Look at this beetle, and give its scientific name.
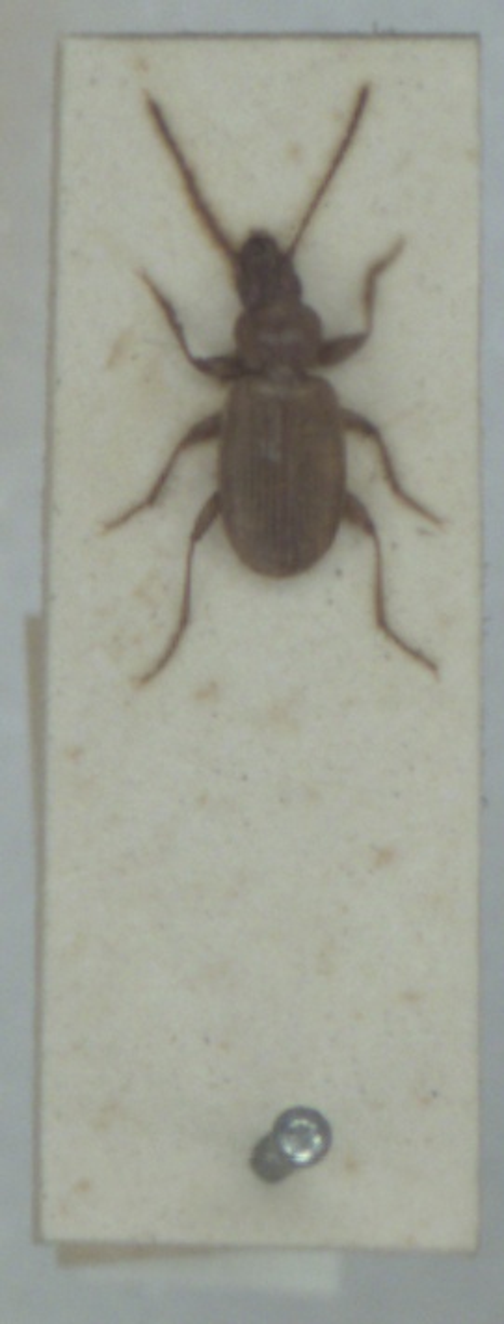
Trechus fulvus
